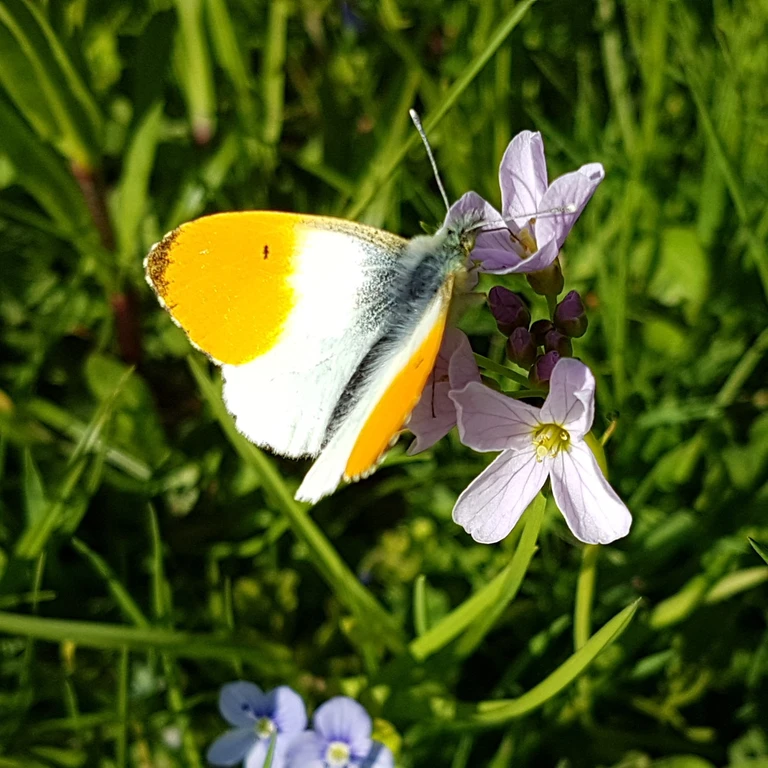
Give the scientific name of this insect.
Anthocharis cardamines
